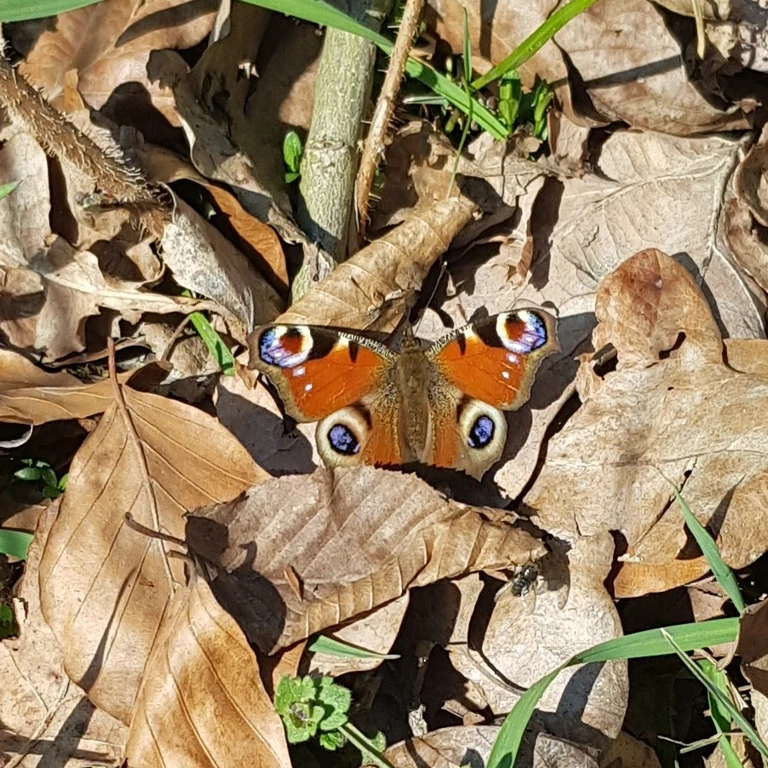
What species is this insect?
Aglais io
